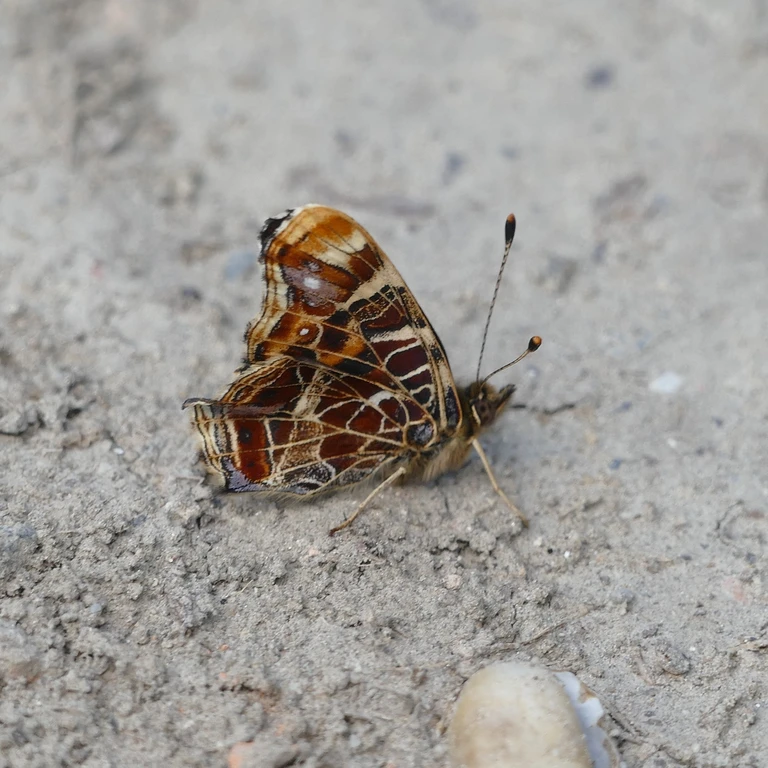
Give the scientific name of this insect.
Araschnia levana
